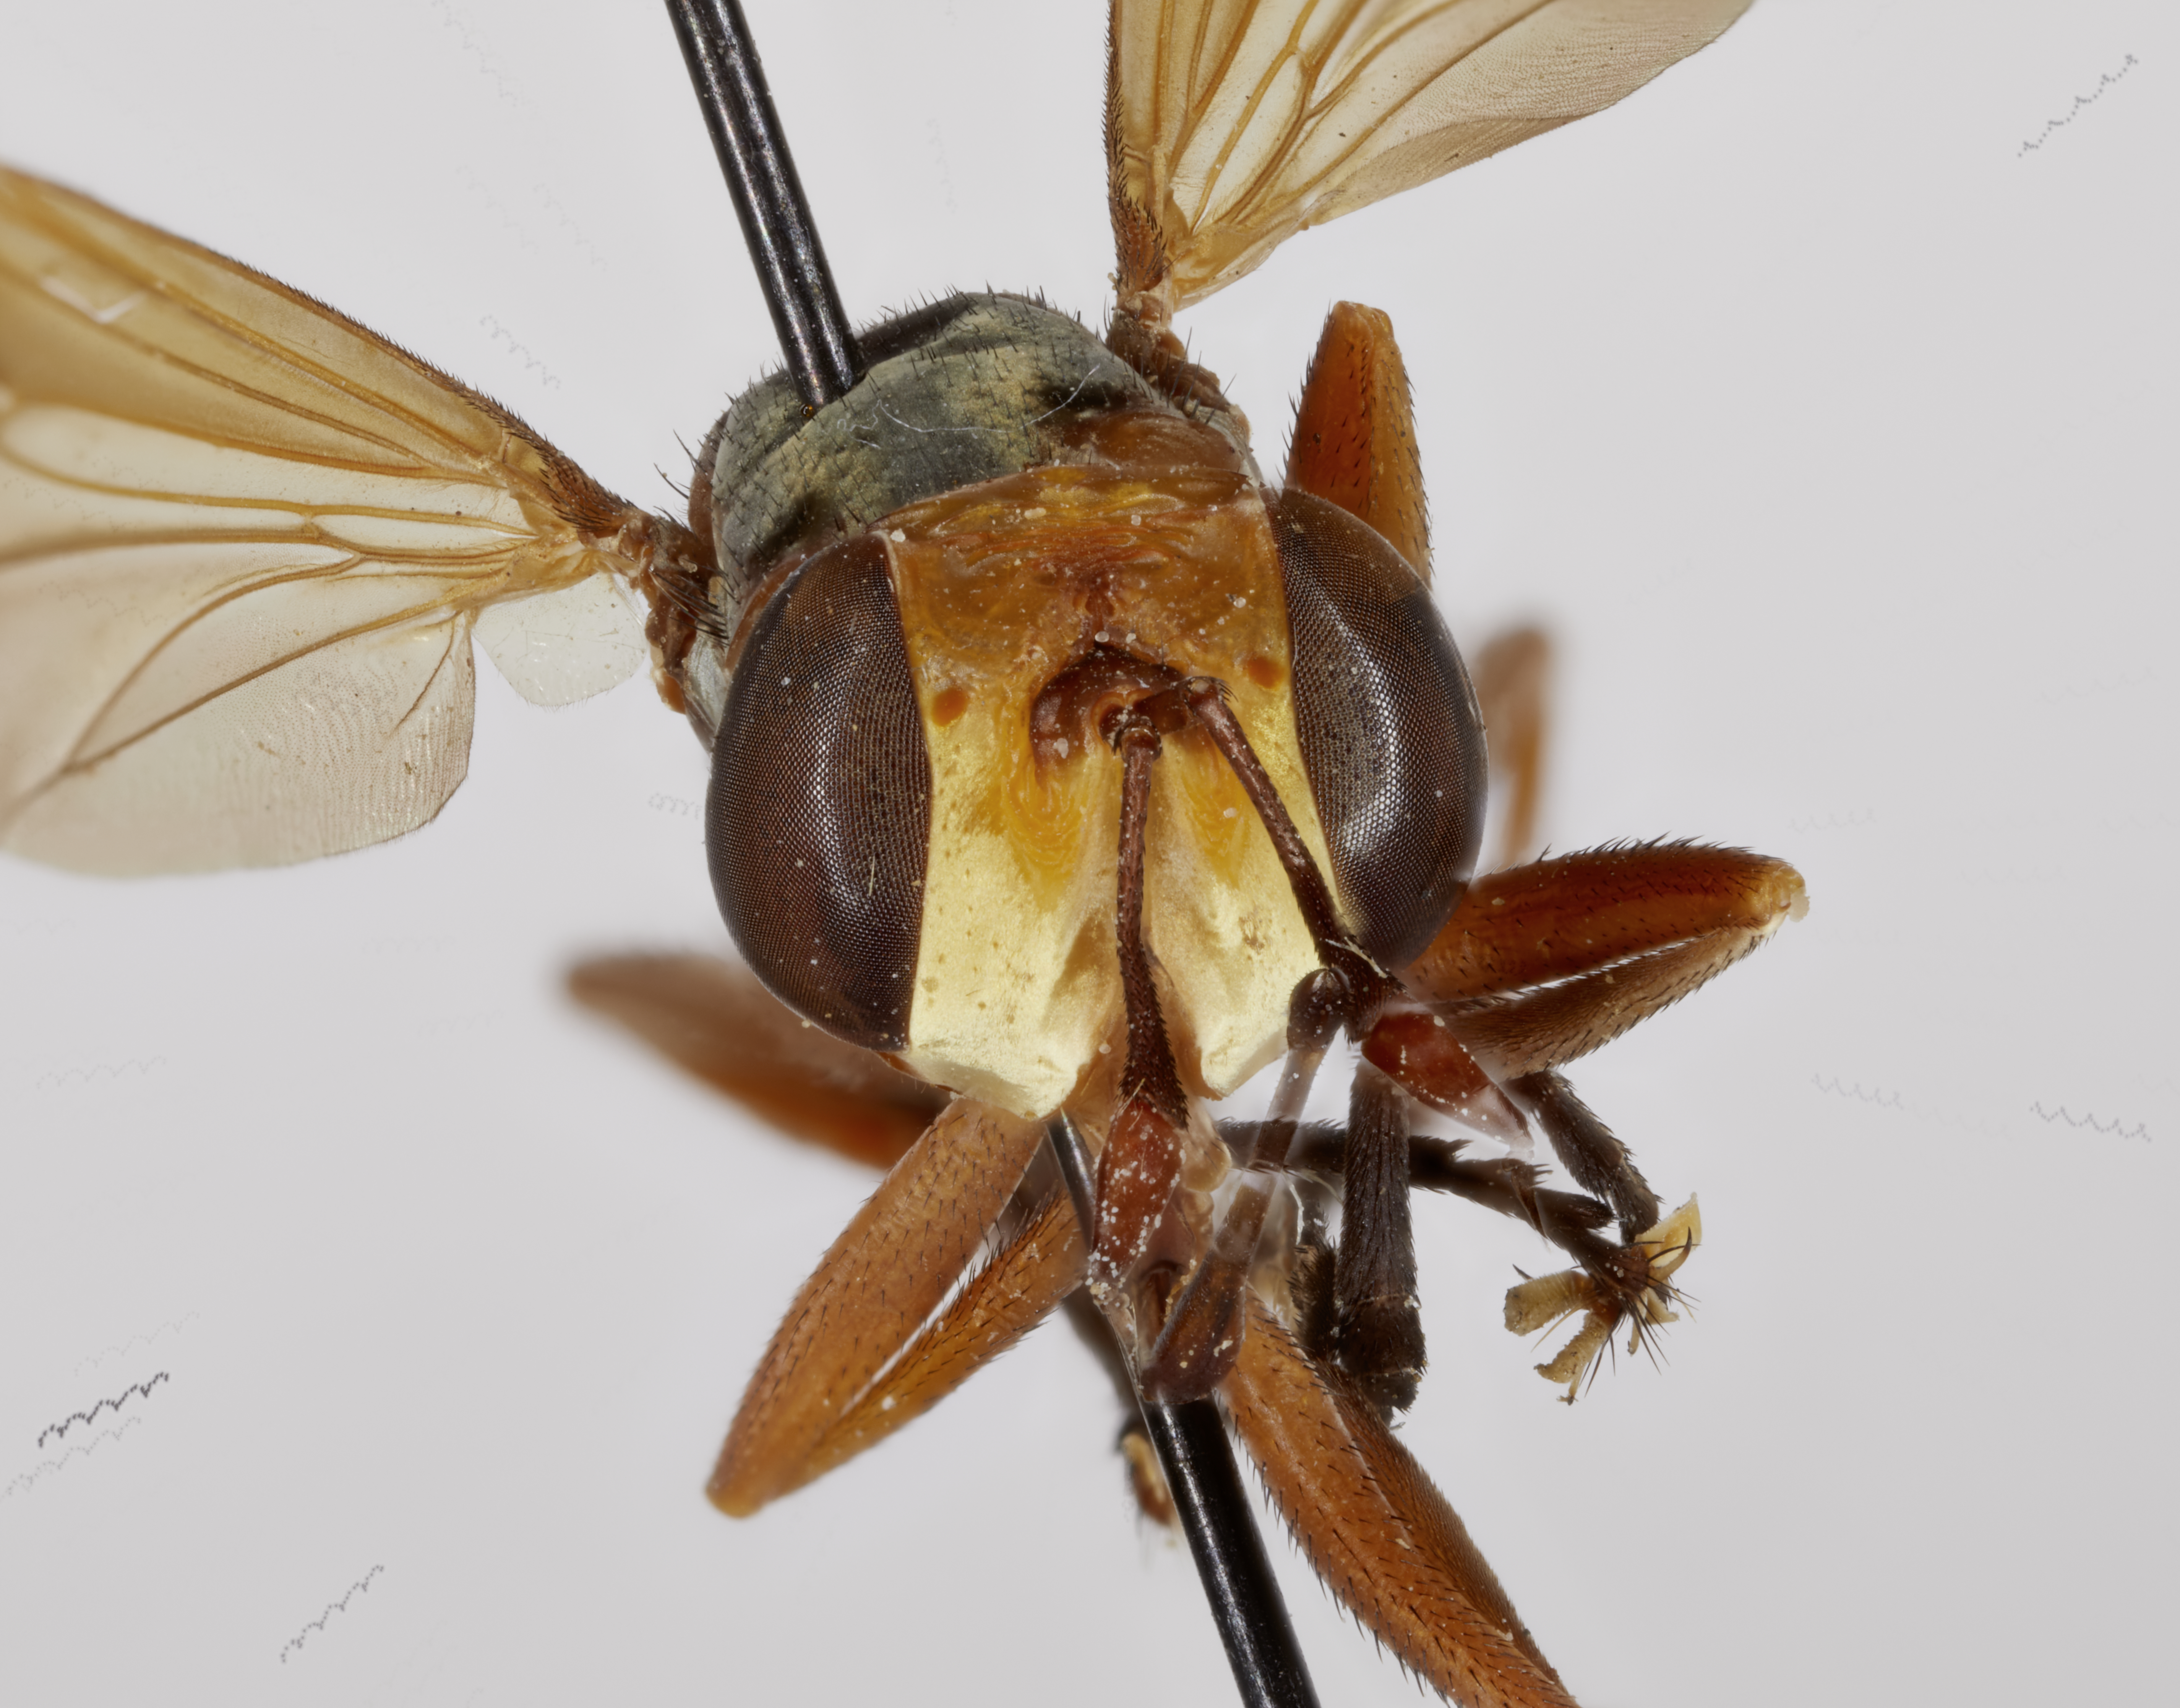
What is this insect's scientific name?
Conops rufomaculatus
